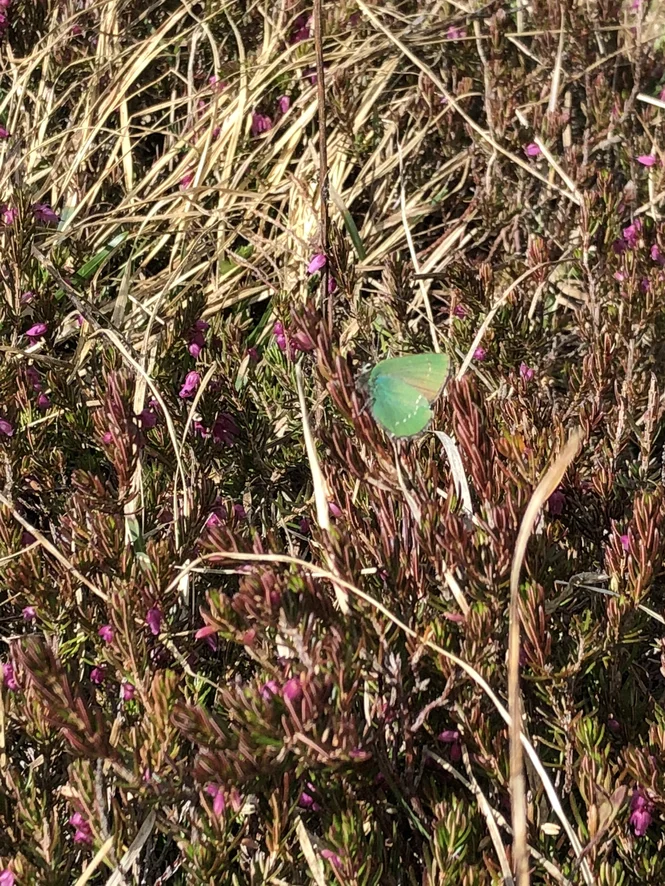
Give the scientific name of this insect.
Callophrys rubi
